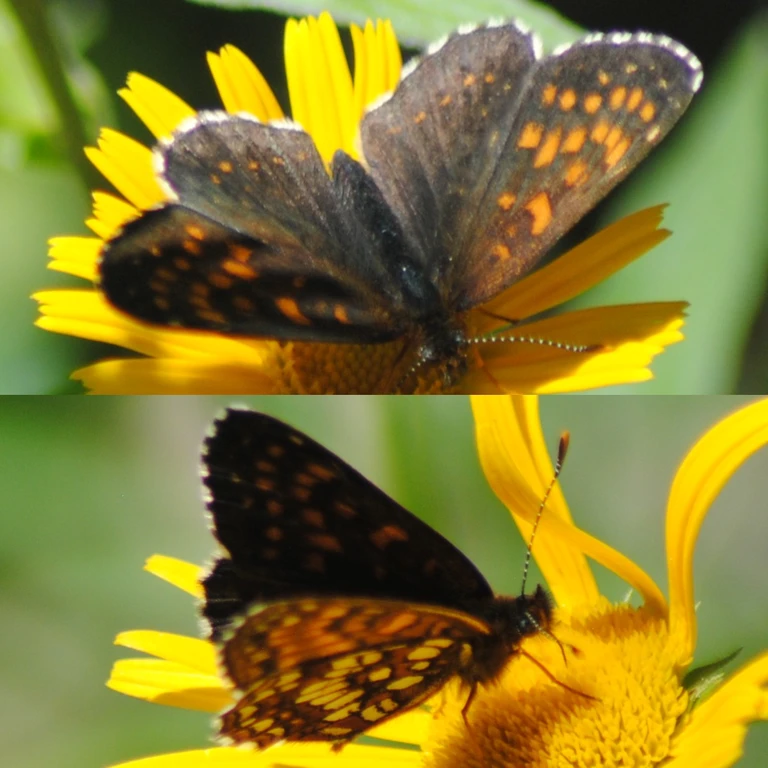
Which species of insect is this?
Melitaea diamina
